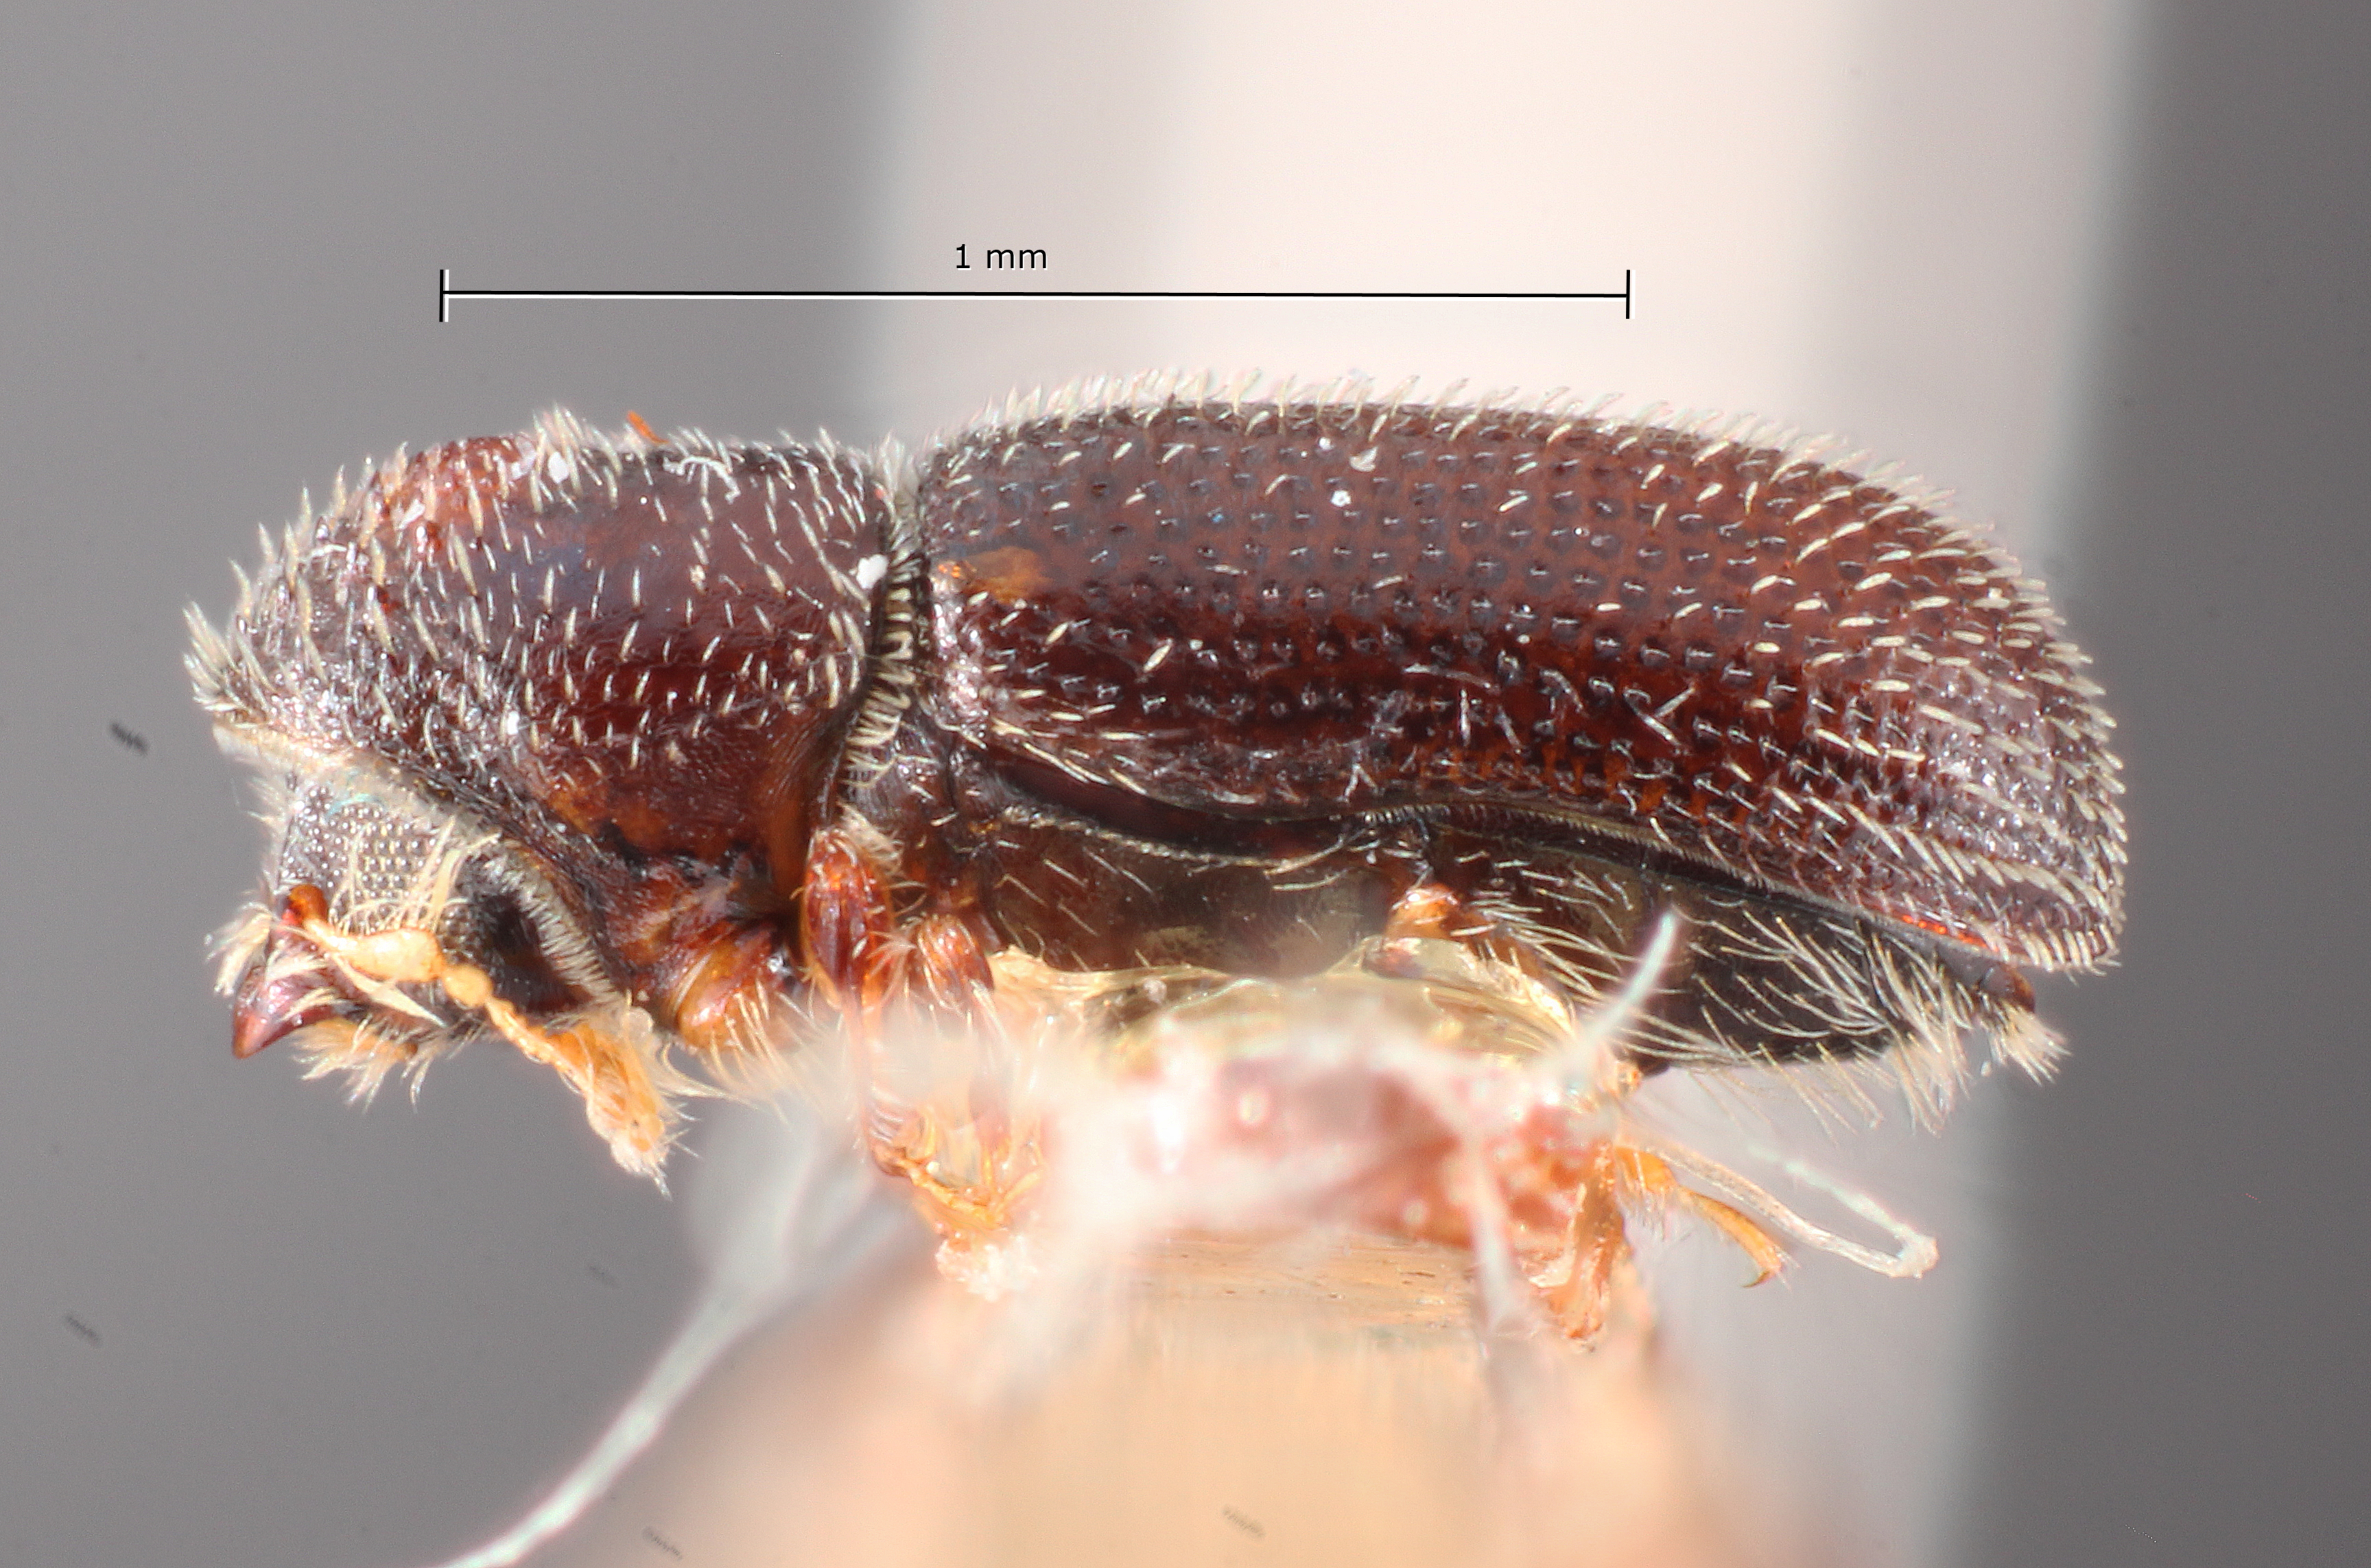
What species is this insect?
Thysanoes berschemiae
